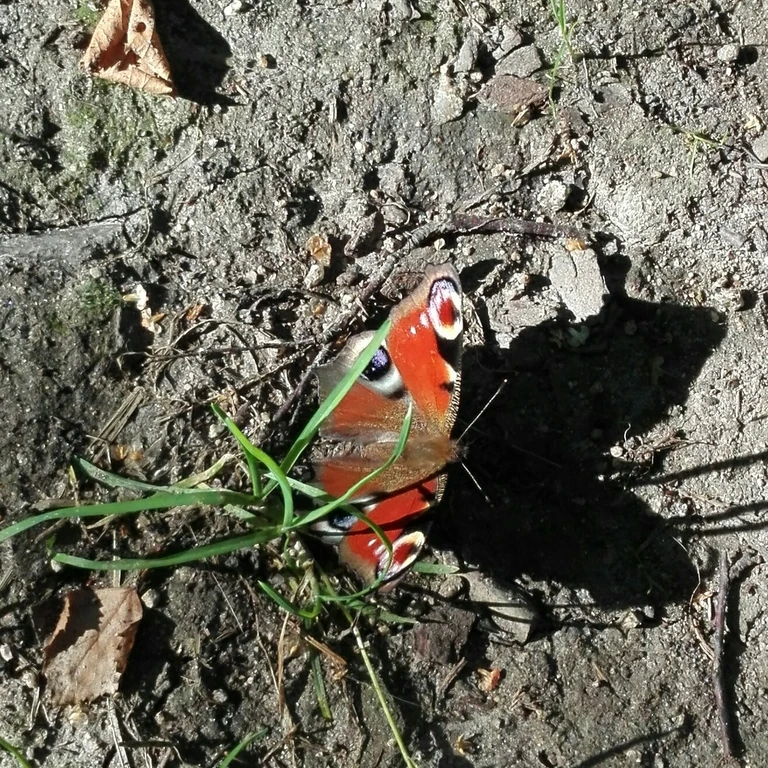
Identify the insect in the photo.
Aglais io
